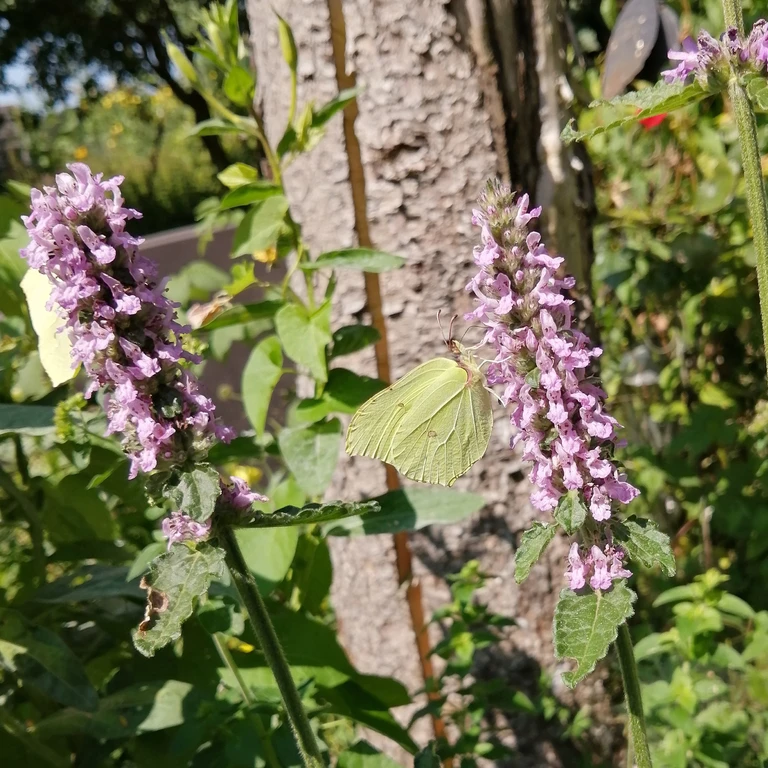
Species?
Gonepteryx rhamni
